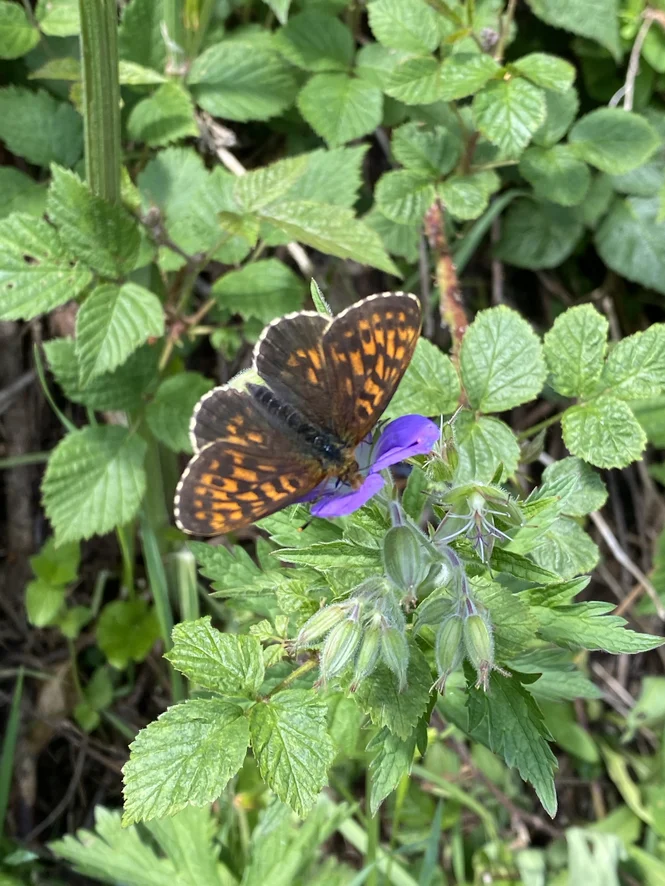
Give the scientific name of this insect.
Boloria thore
